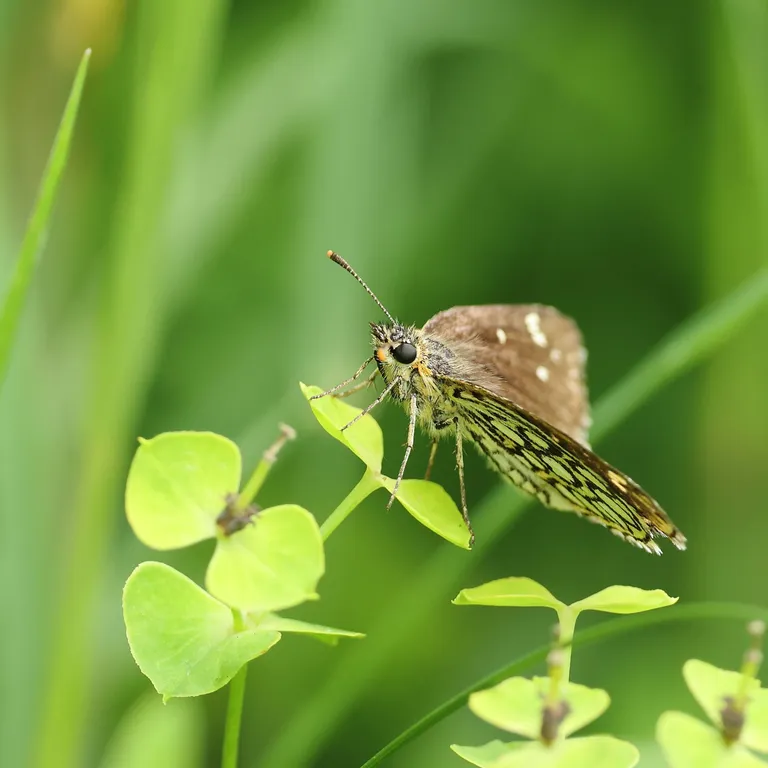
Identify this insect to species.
Heteropterus morpheus
